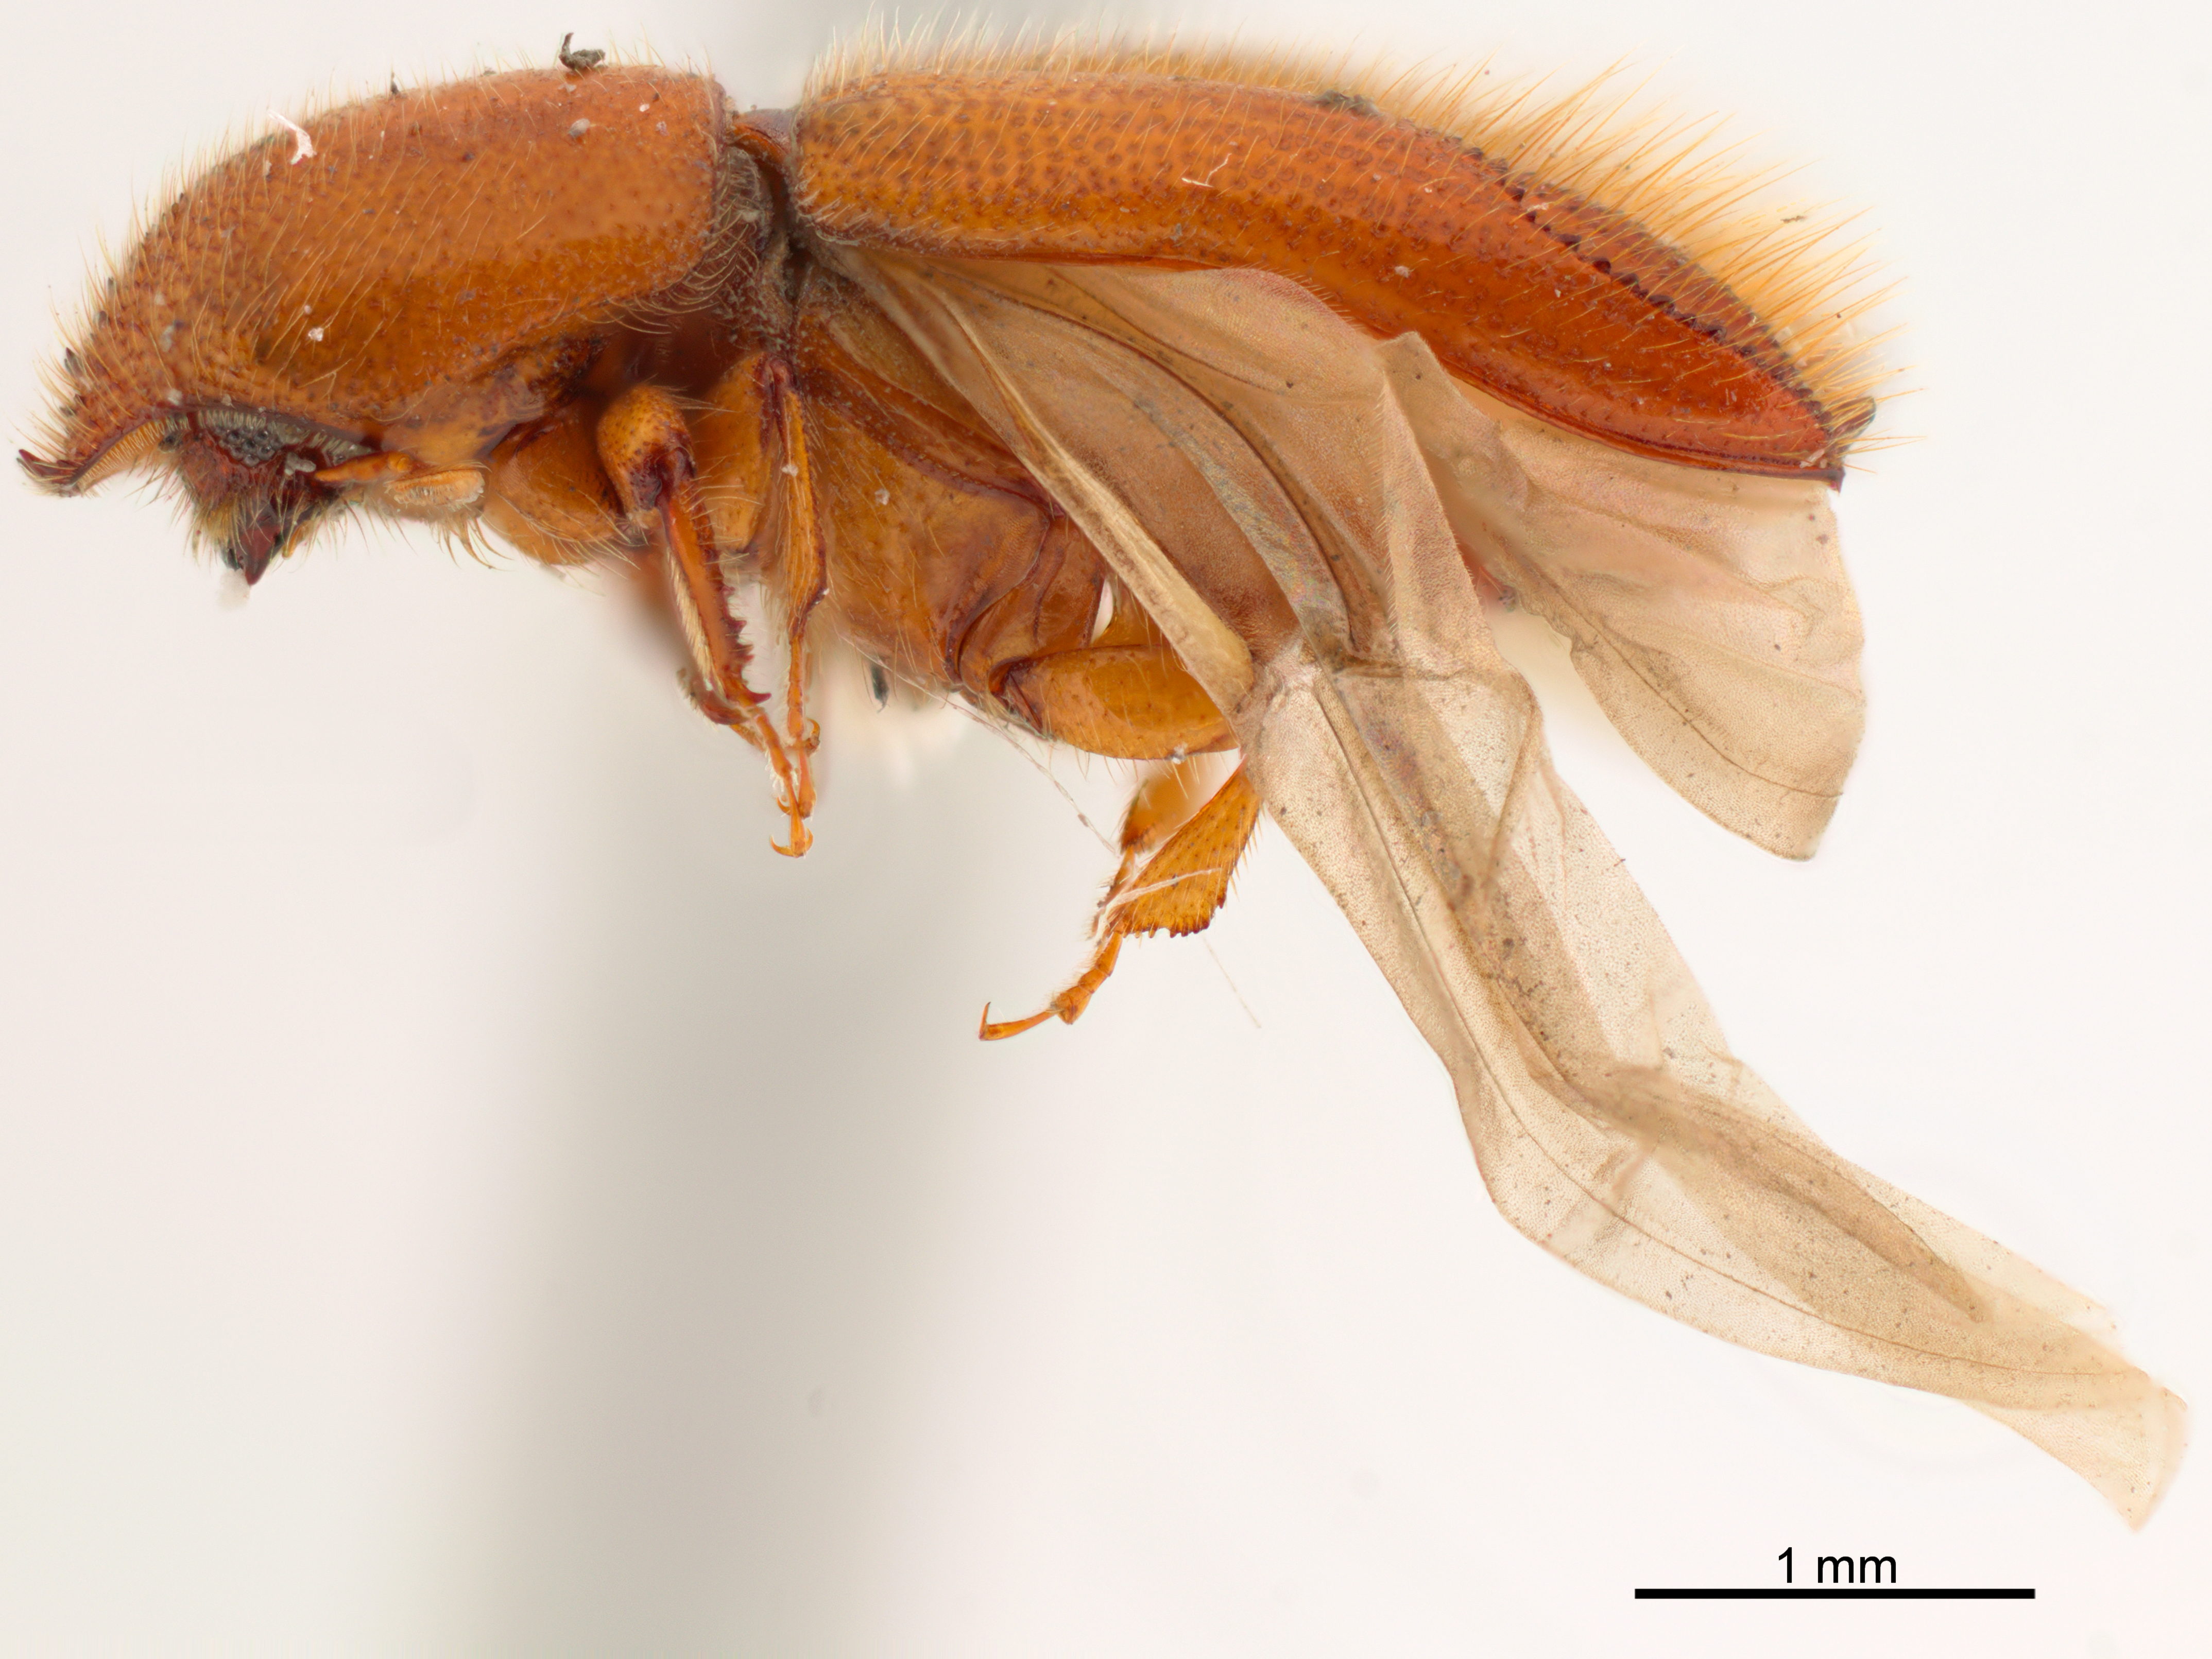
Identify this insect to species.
Sampsonius usurpatus
